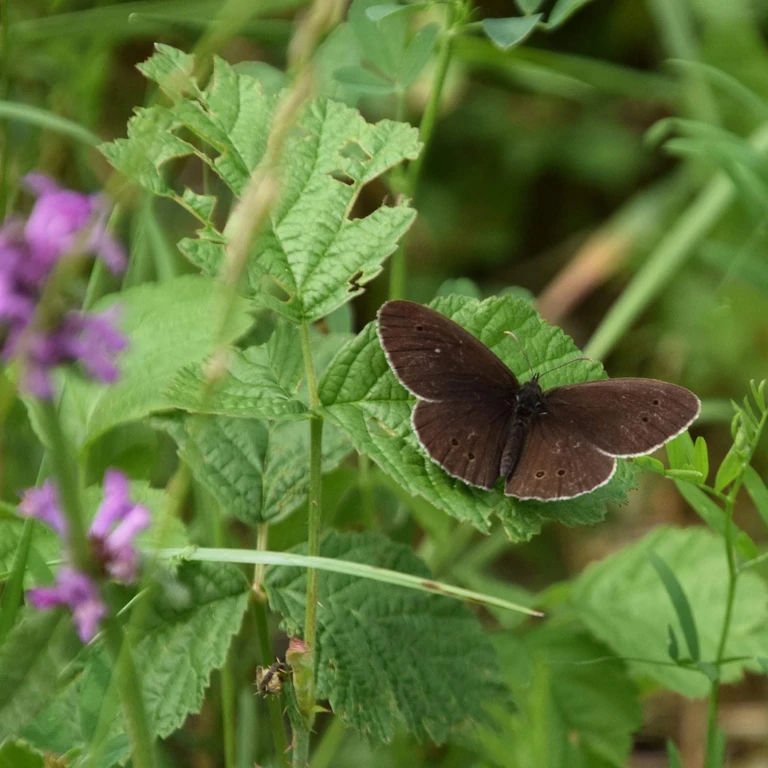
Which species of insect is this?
Aphantopus hyperantus
